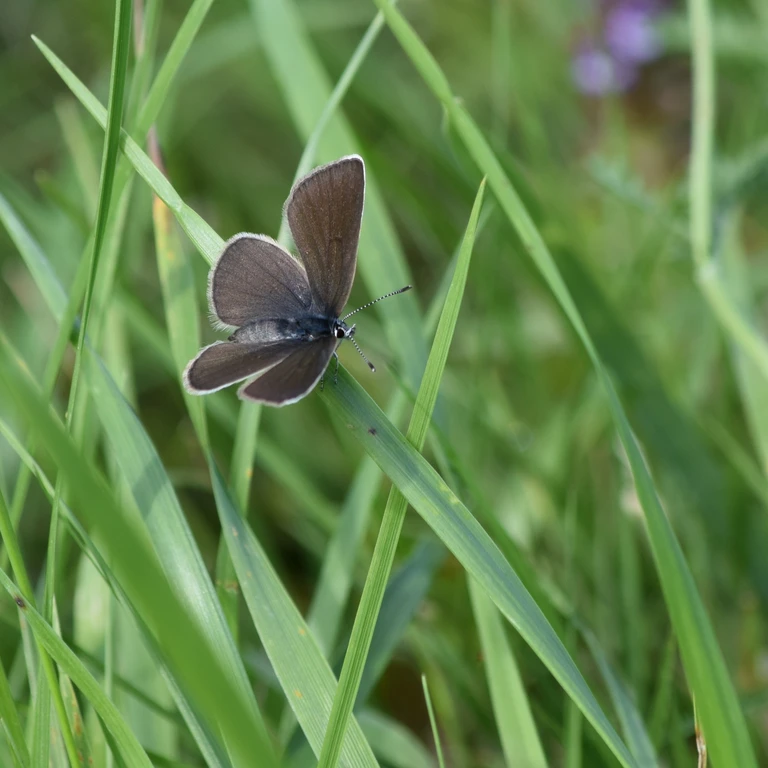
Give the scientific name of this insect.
Cupido minimus
